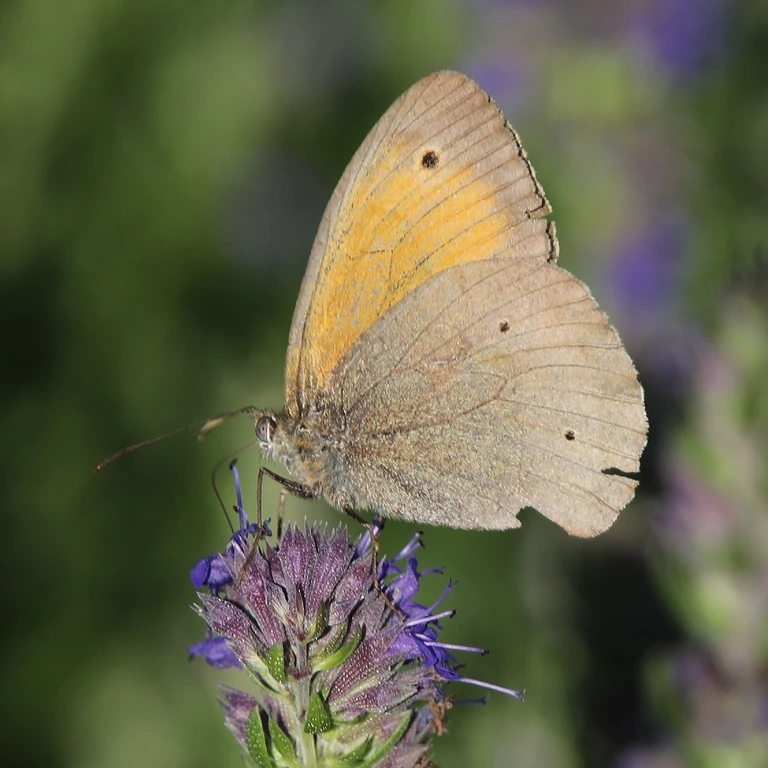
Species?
Maniola jurtina
